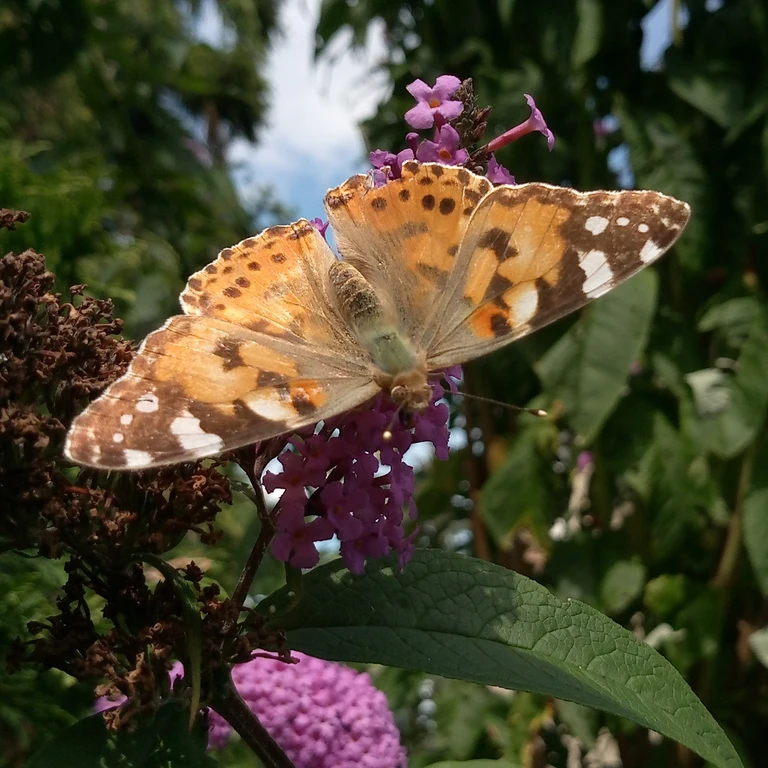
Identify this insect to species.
Vanessa cardui
